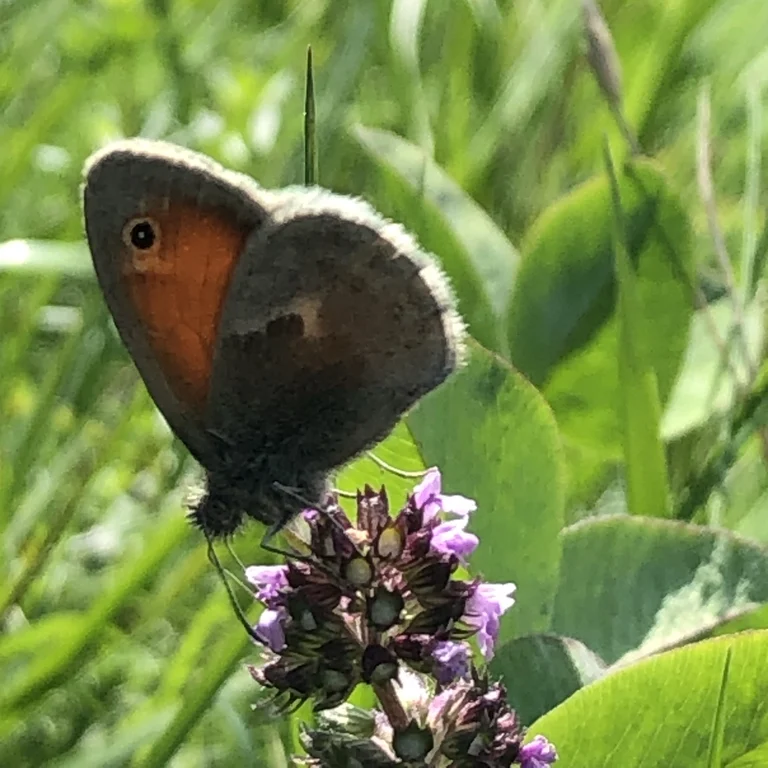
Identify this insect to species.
Coenonympha pamphilus
